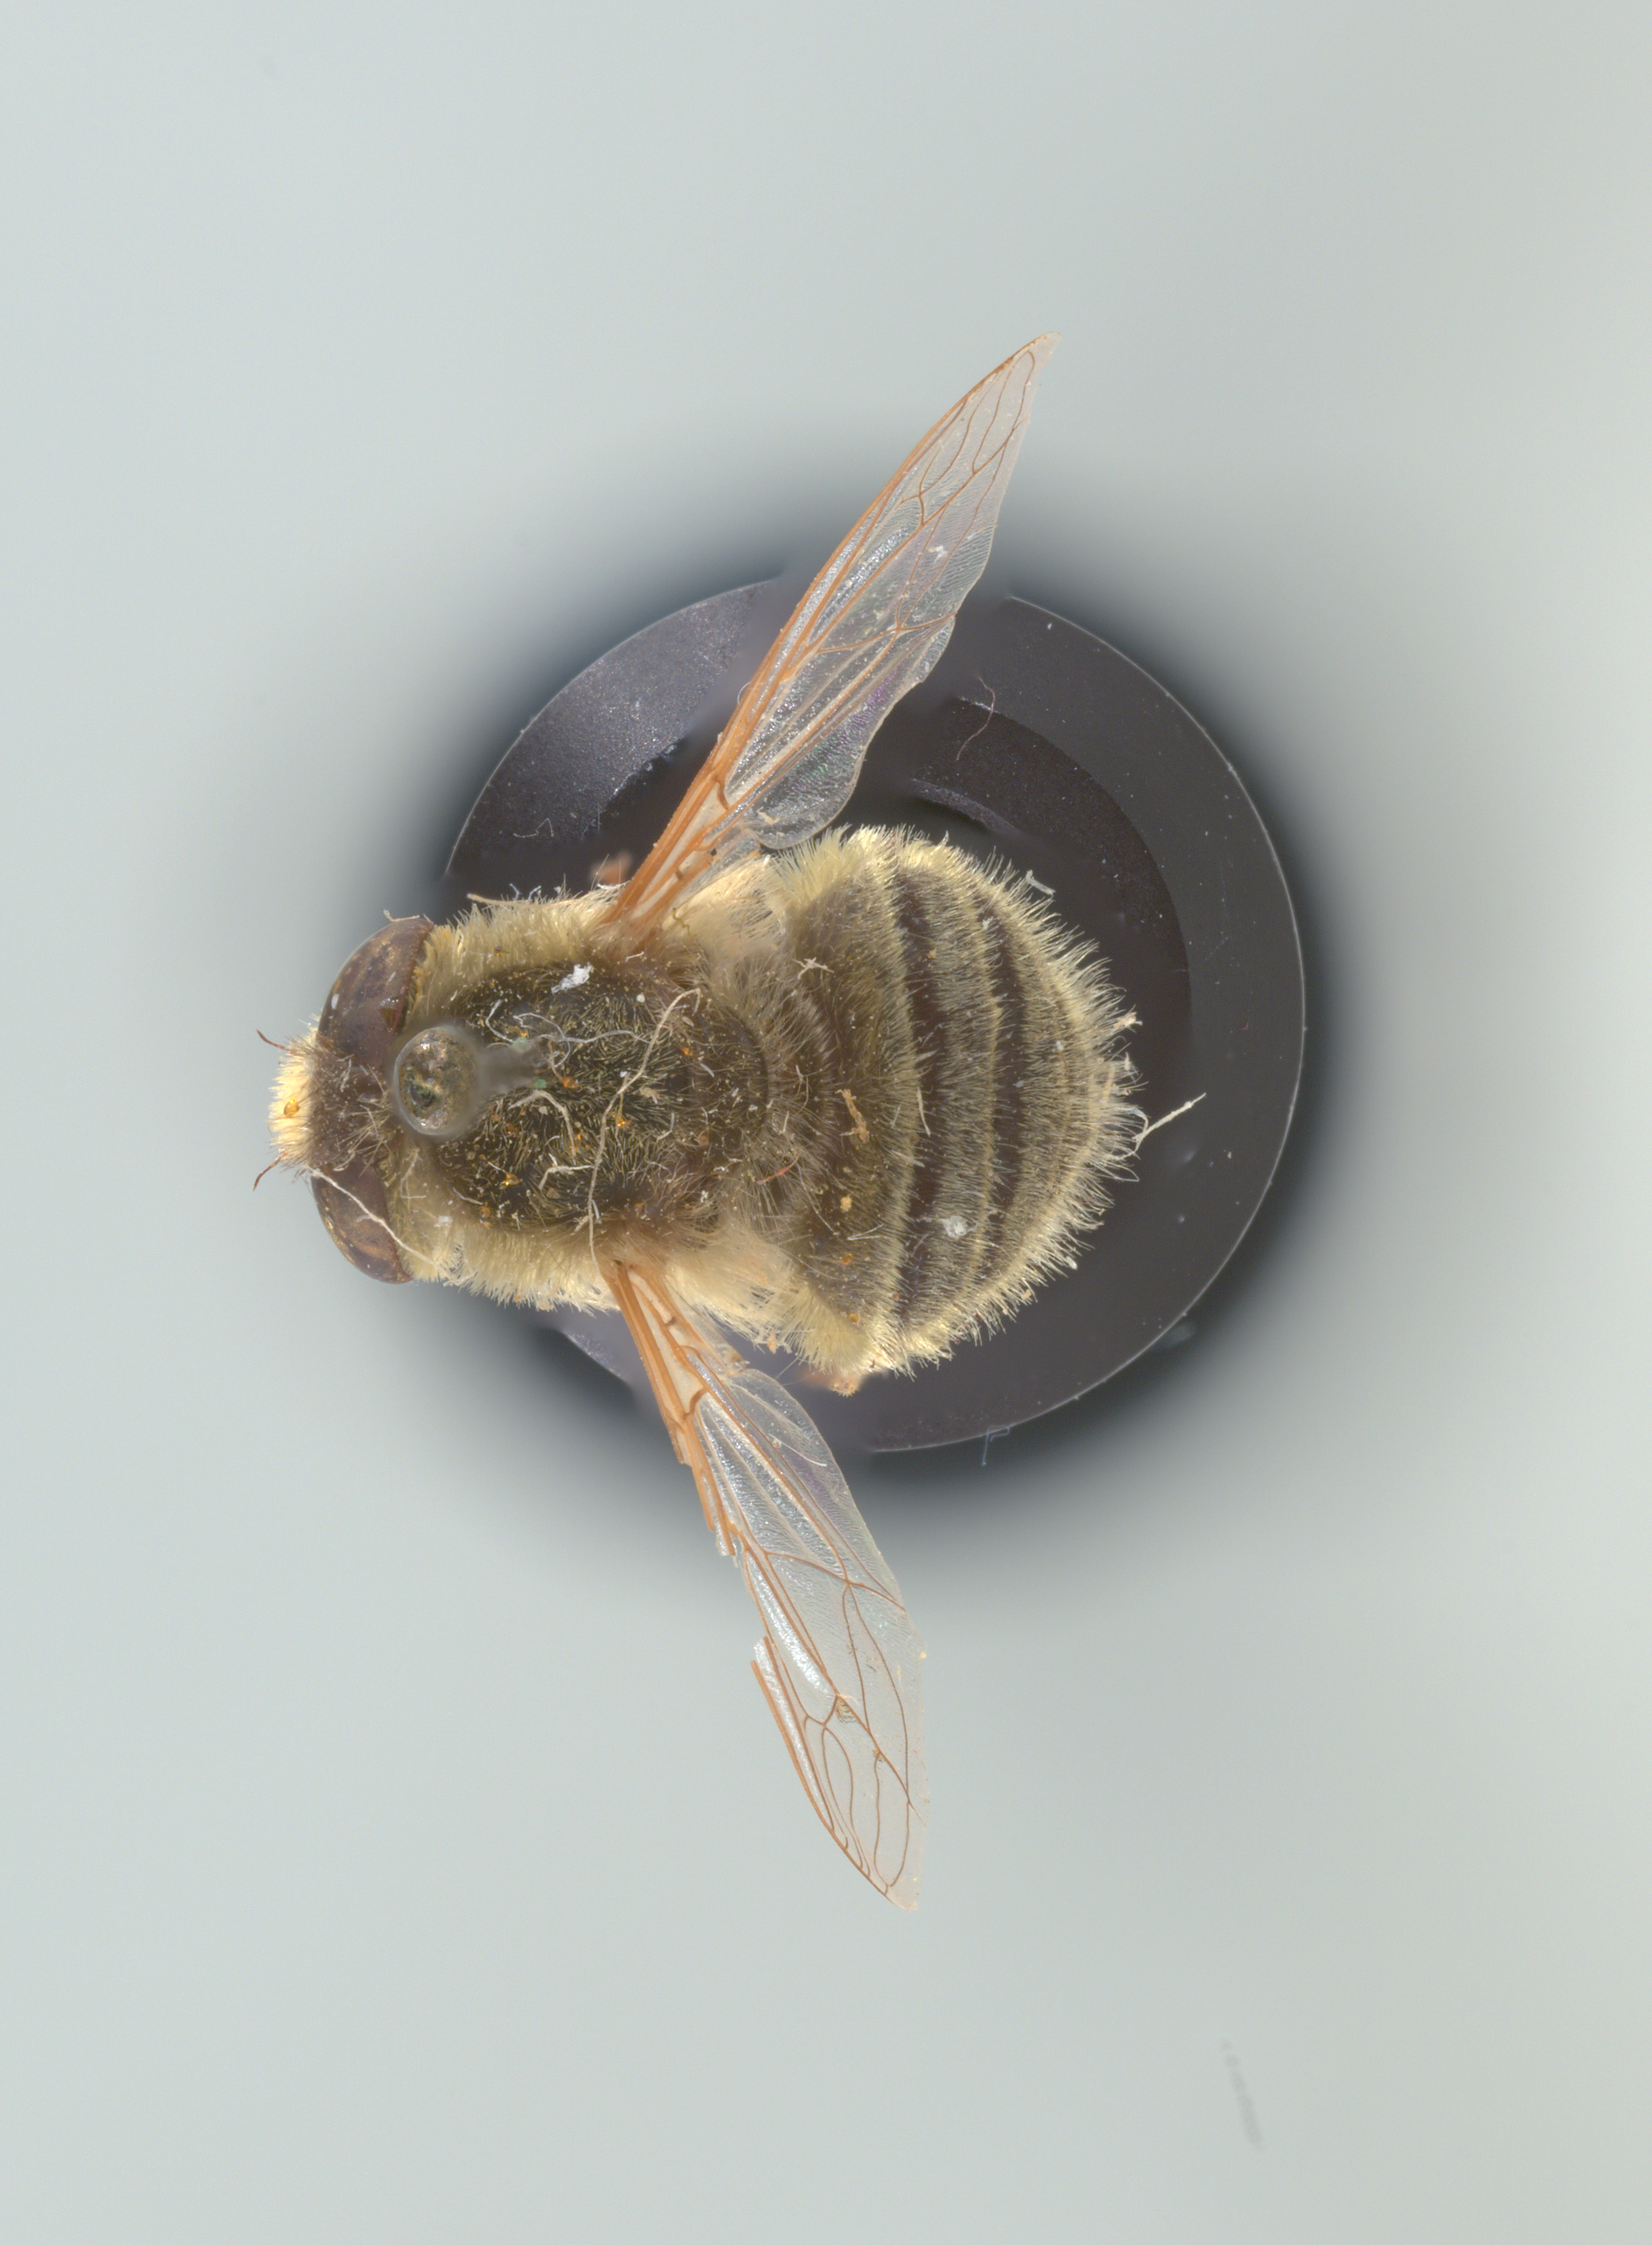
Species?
Neorhynchocephalus sackenii
